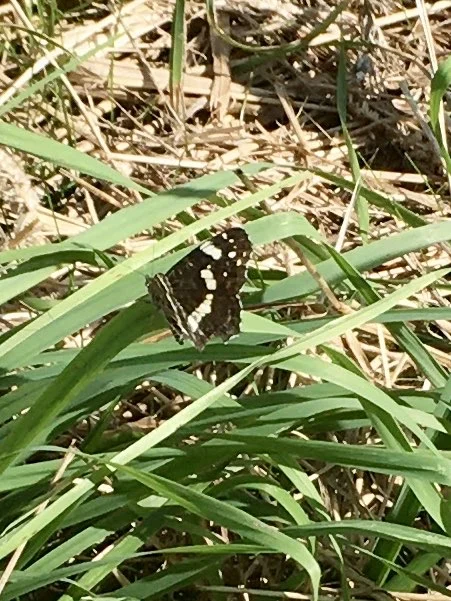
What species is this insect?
Araschnia levana
